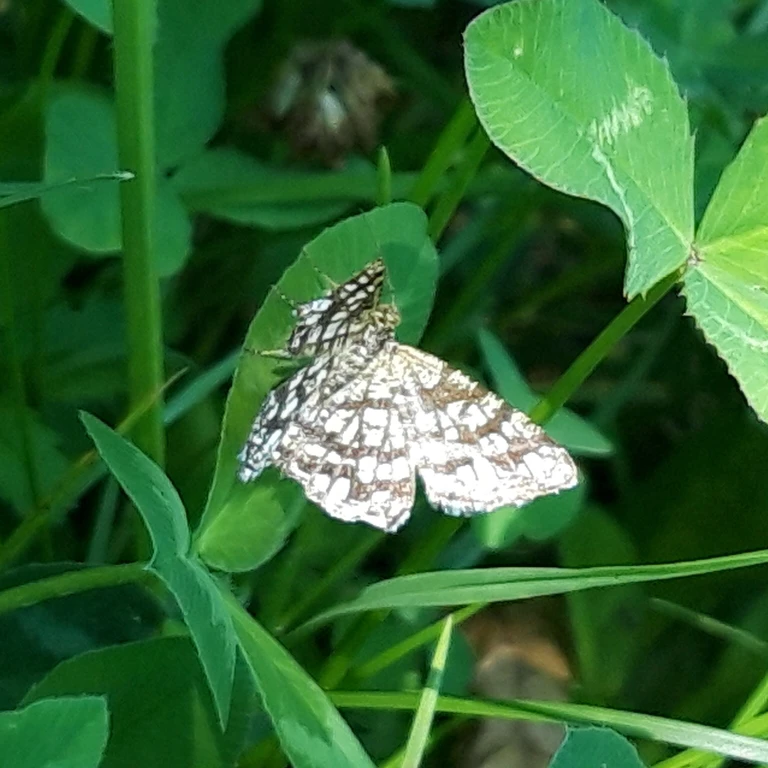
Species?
Chiasmia clathrata
